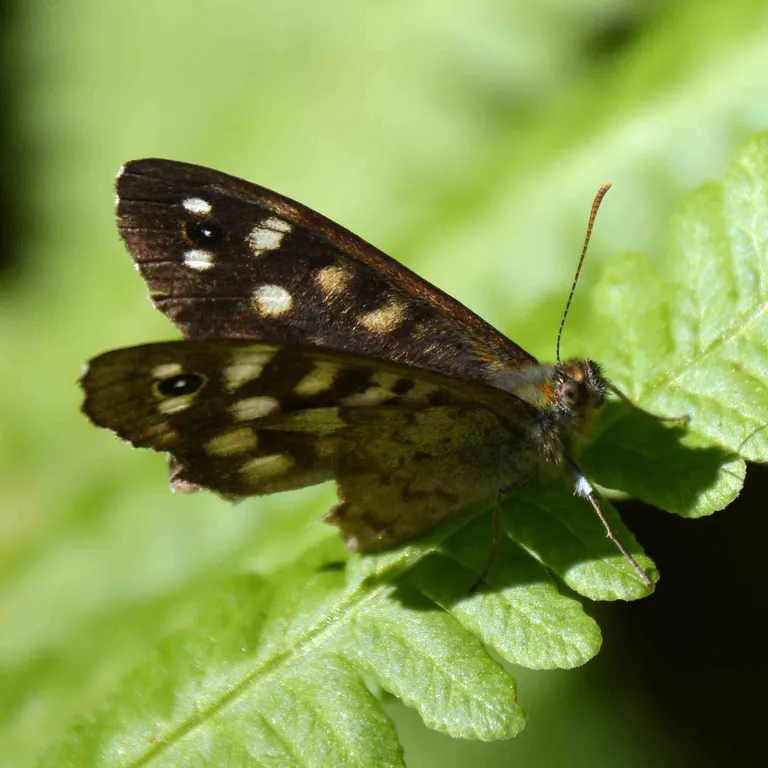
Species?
Pararge aegeria
